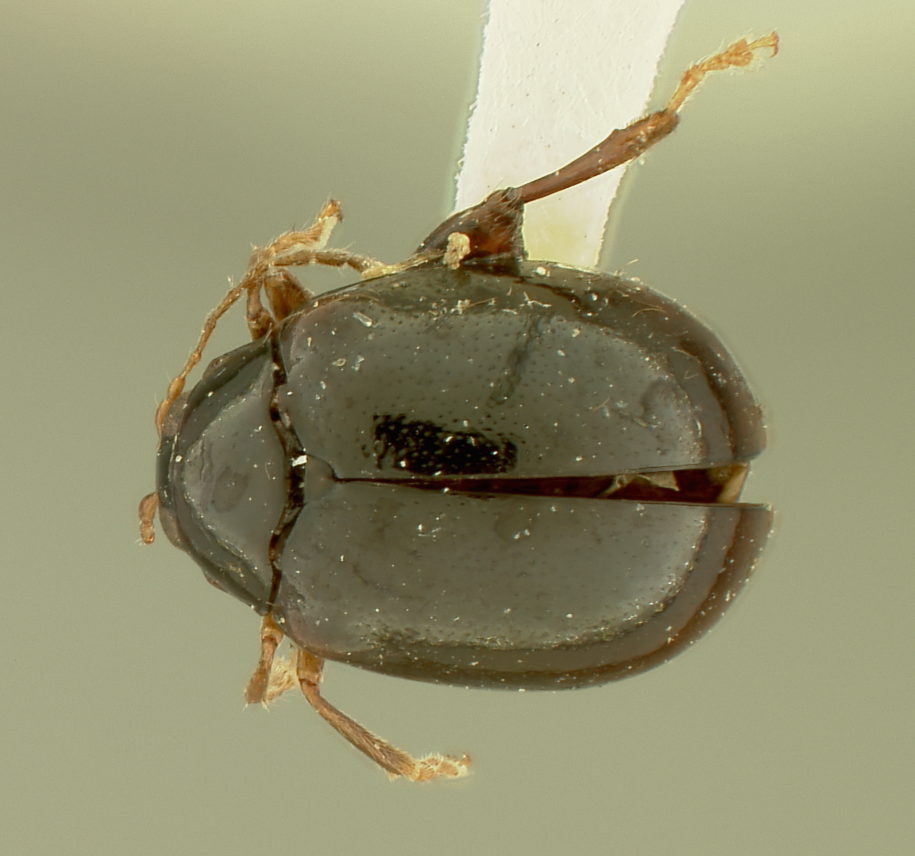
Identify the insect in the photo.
Heikertingerella guadeloupensis
